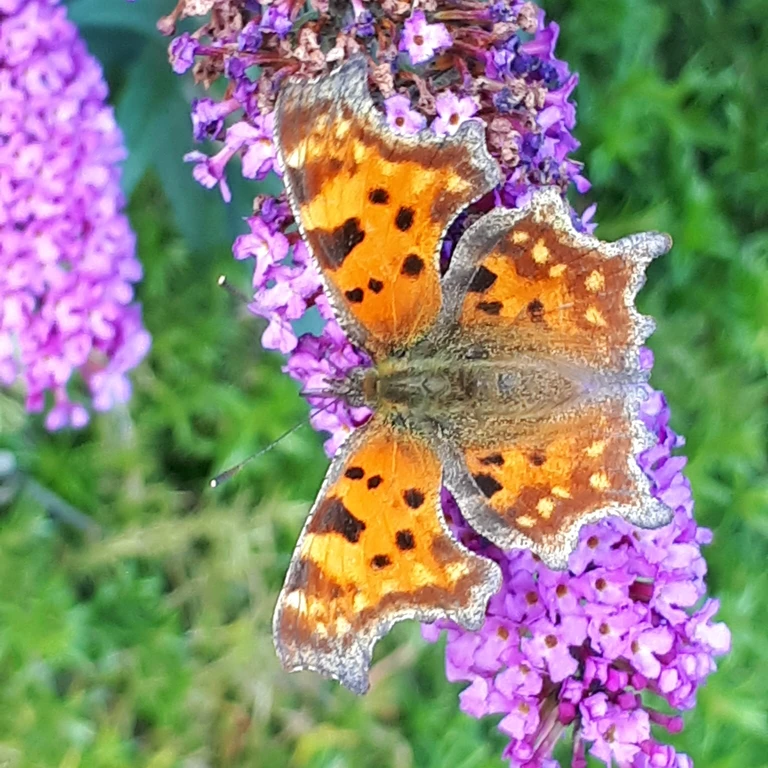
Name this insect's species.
Polygonia c-album
